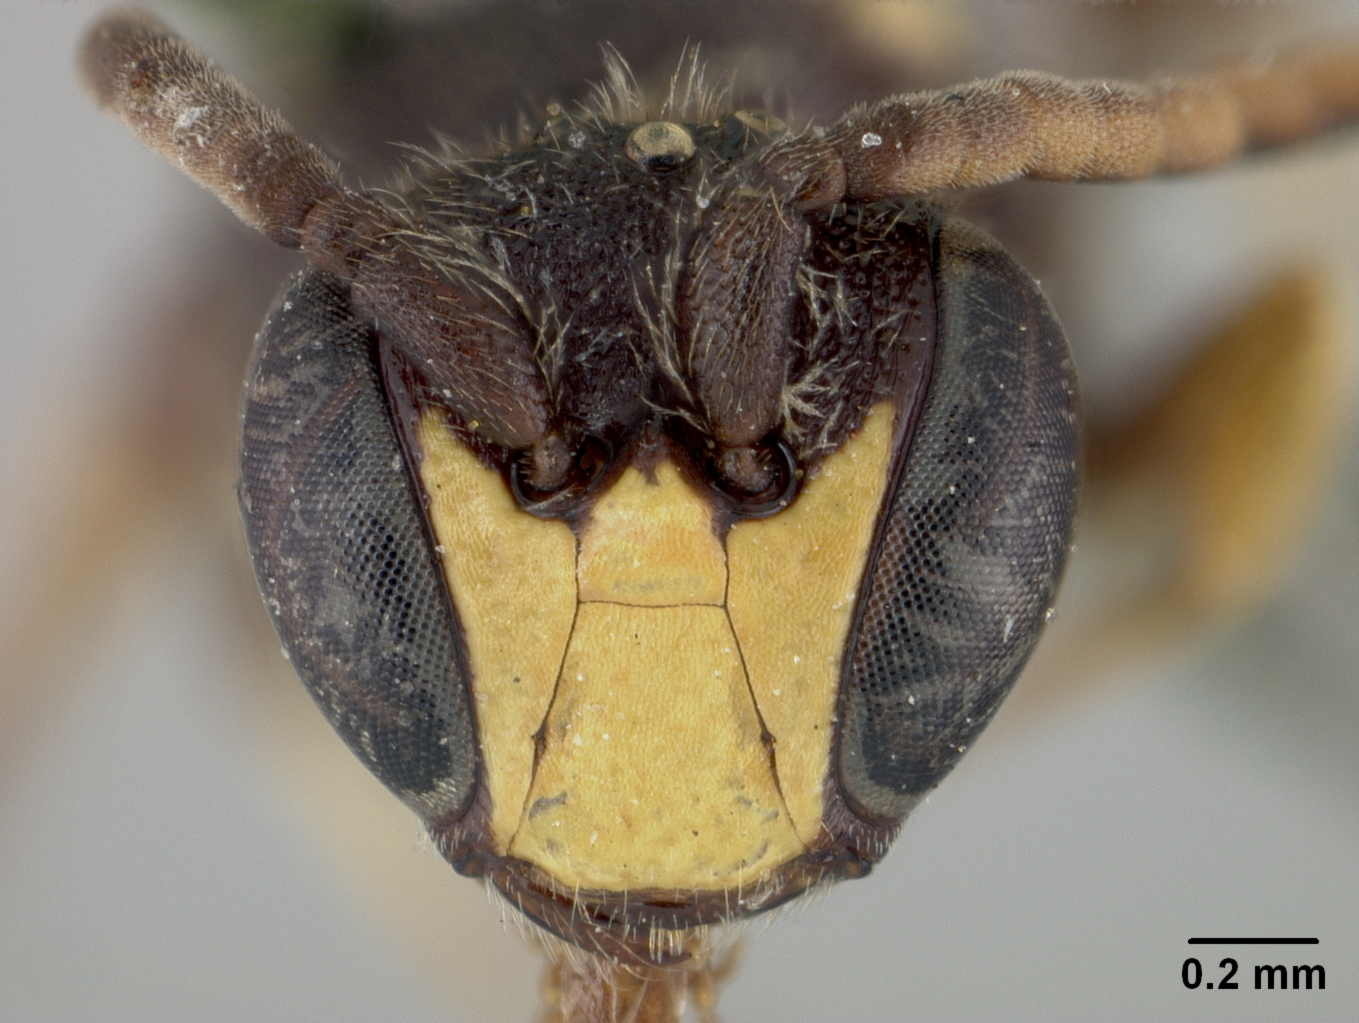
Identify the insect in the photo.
Prosopis pennsylvanica
